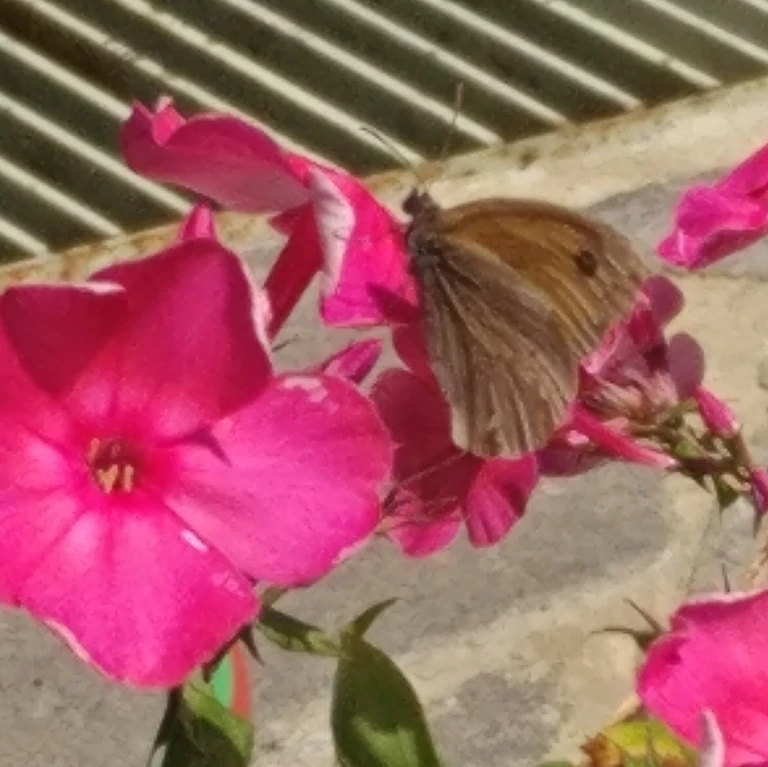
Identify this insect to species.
Maniola jurtina
